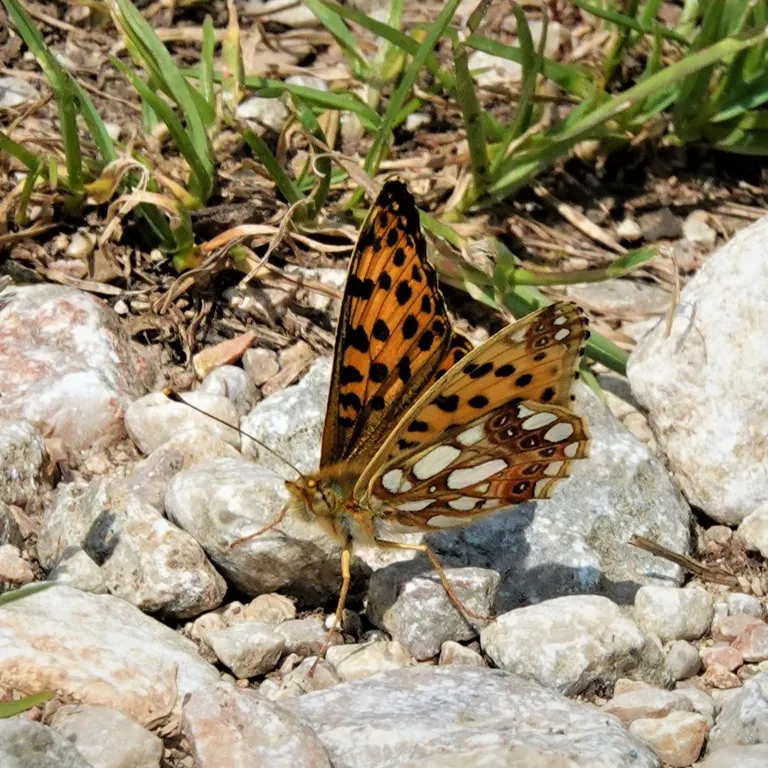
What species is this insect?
Issoria lathonia
